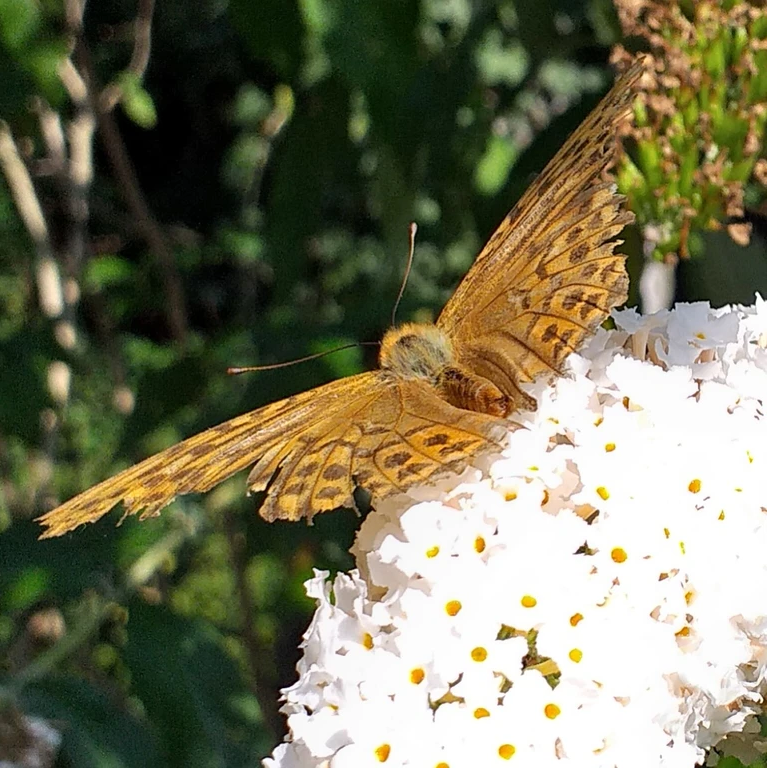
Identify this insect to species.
Argynnis paphia
